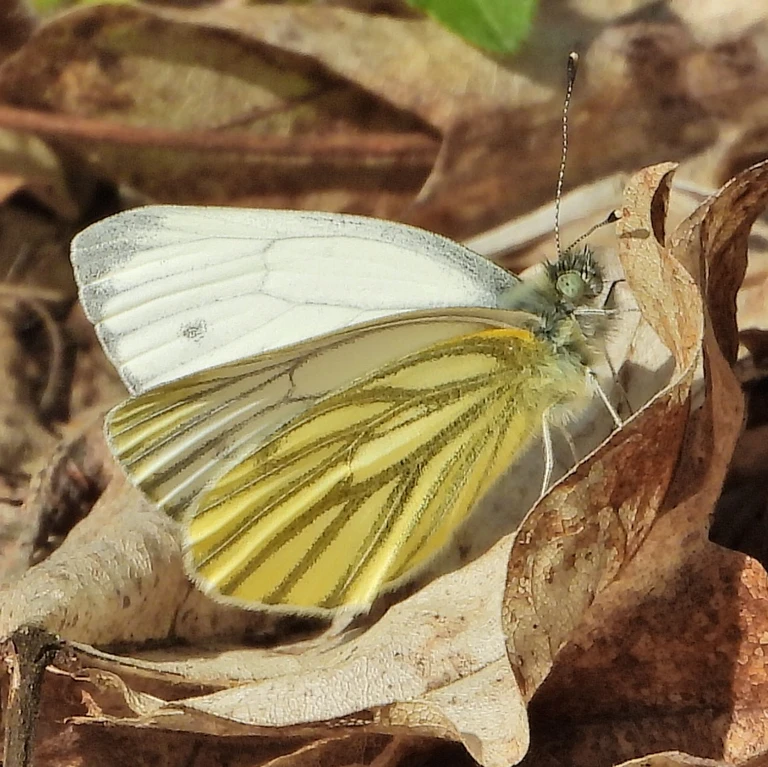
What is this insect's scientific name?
Pieris napi
